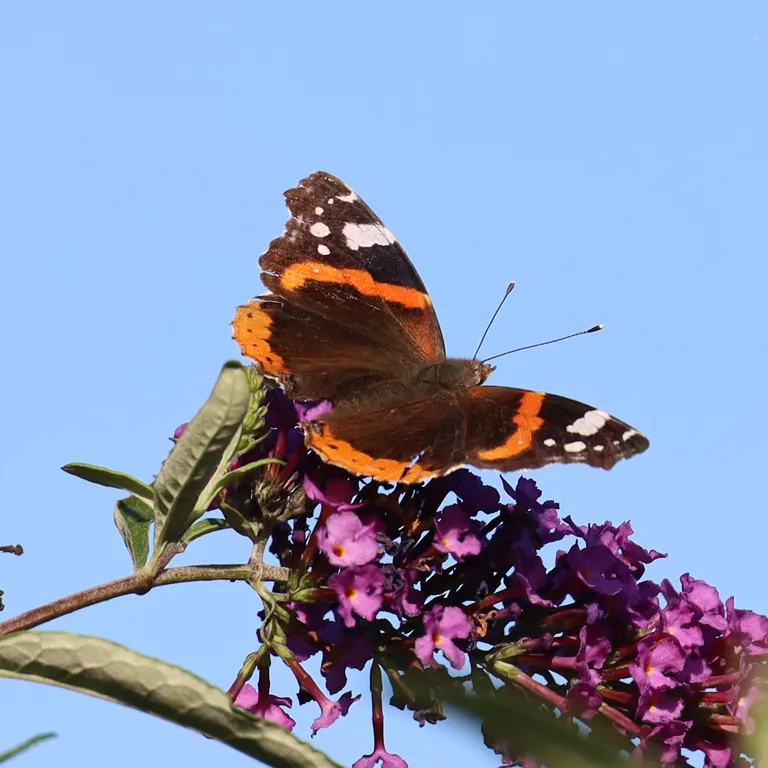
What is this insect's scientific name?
Vanessa atalanta
